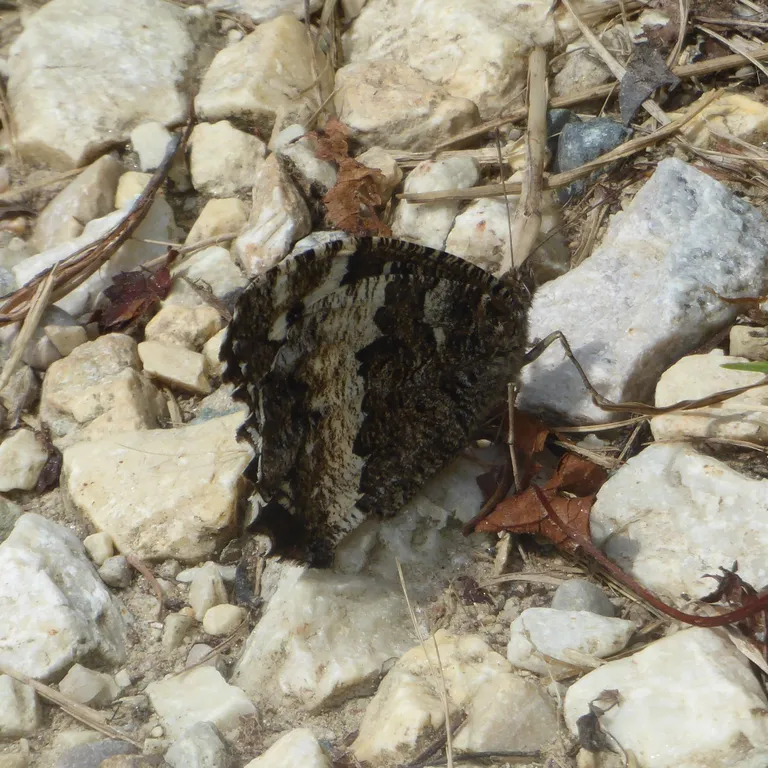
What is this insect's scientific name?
Brintesia circe
